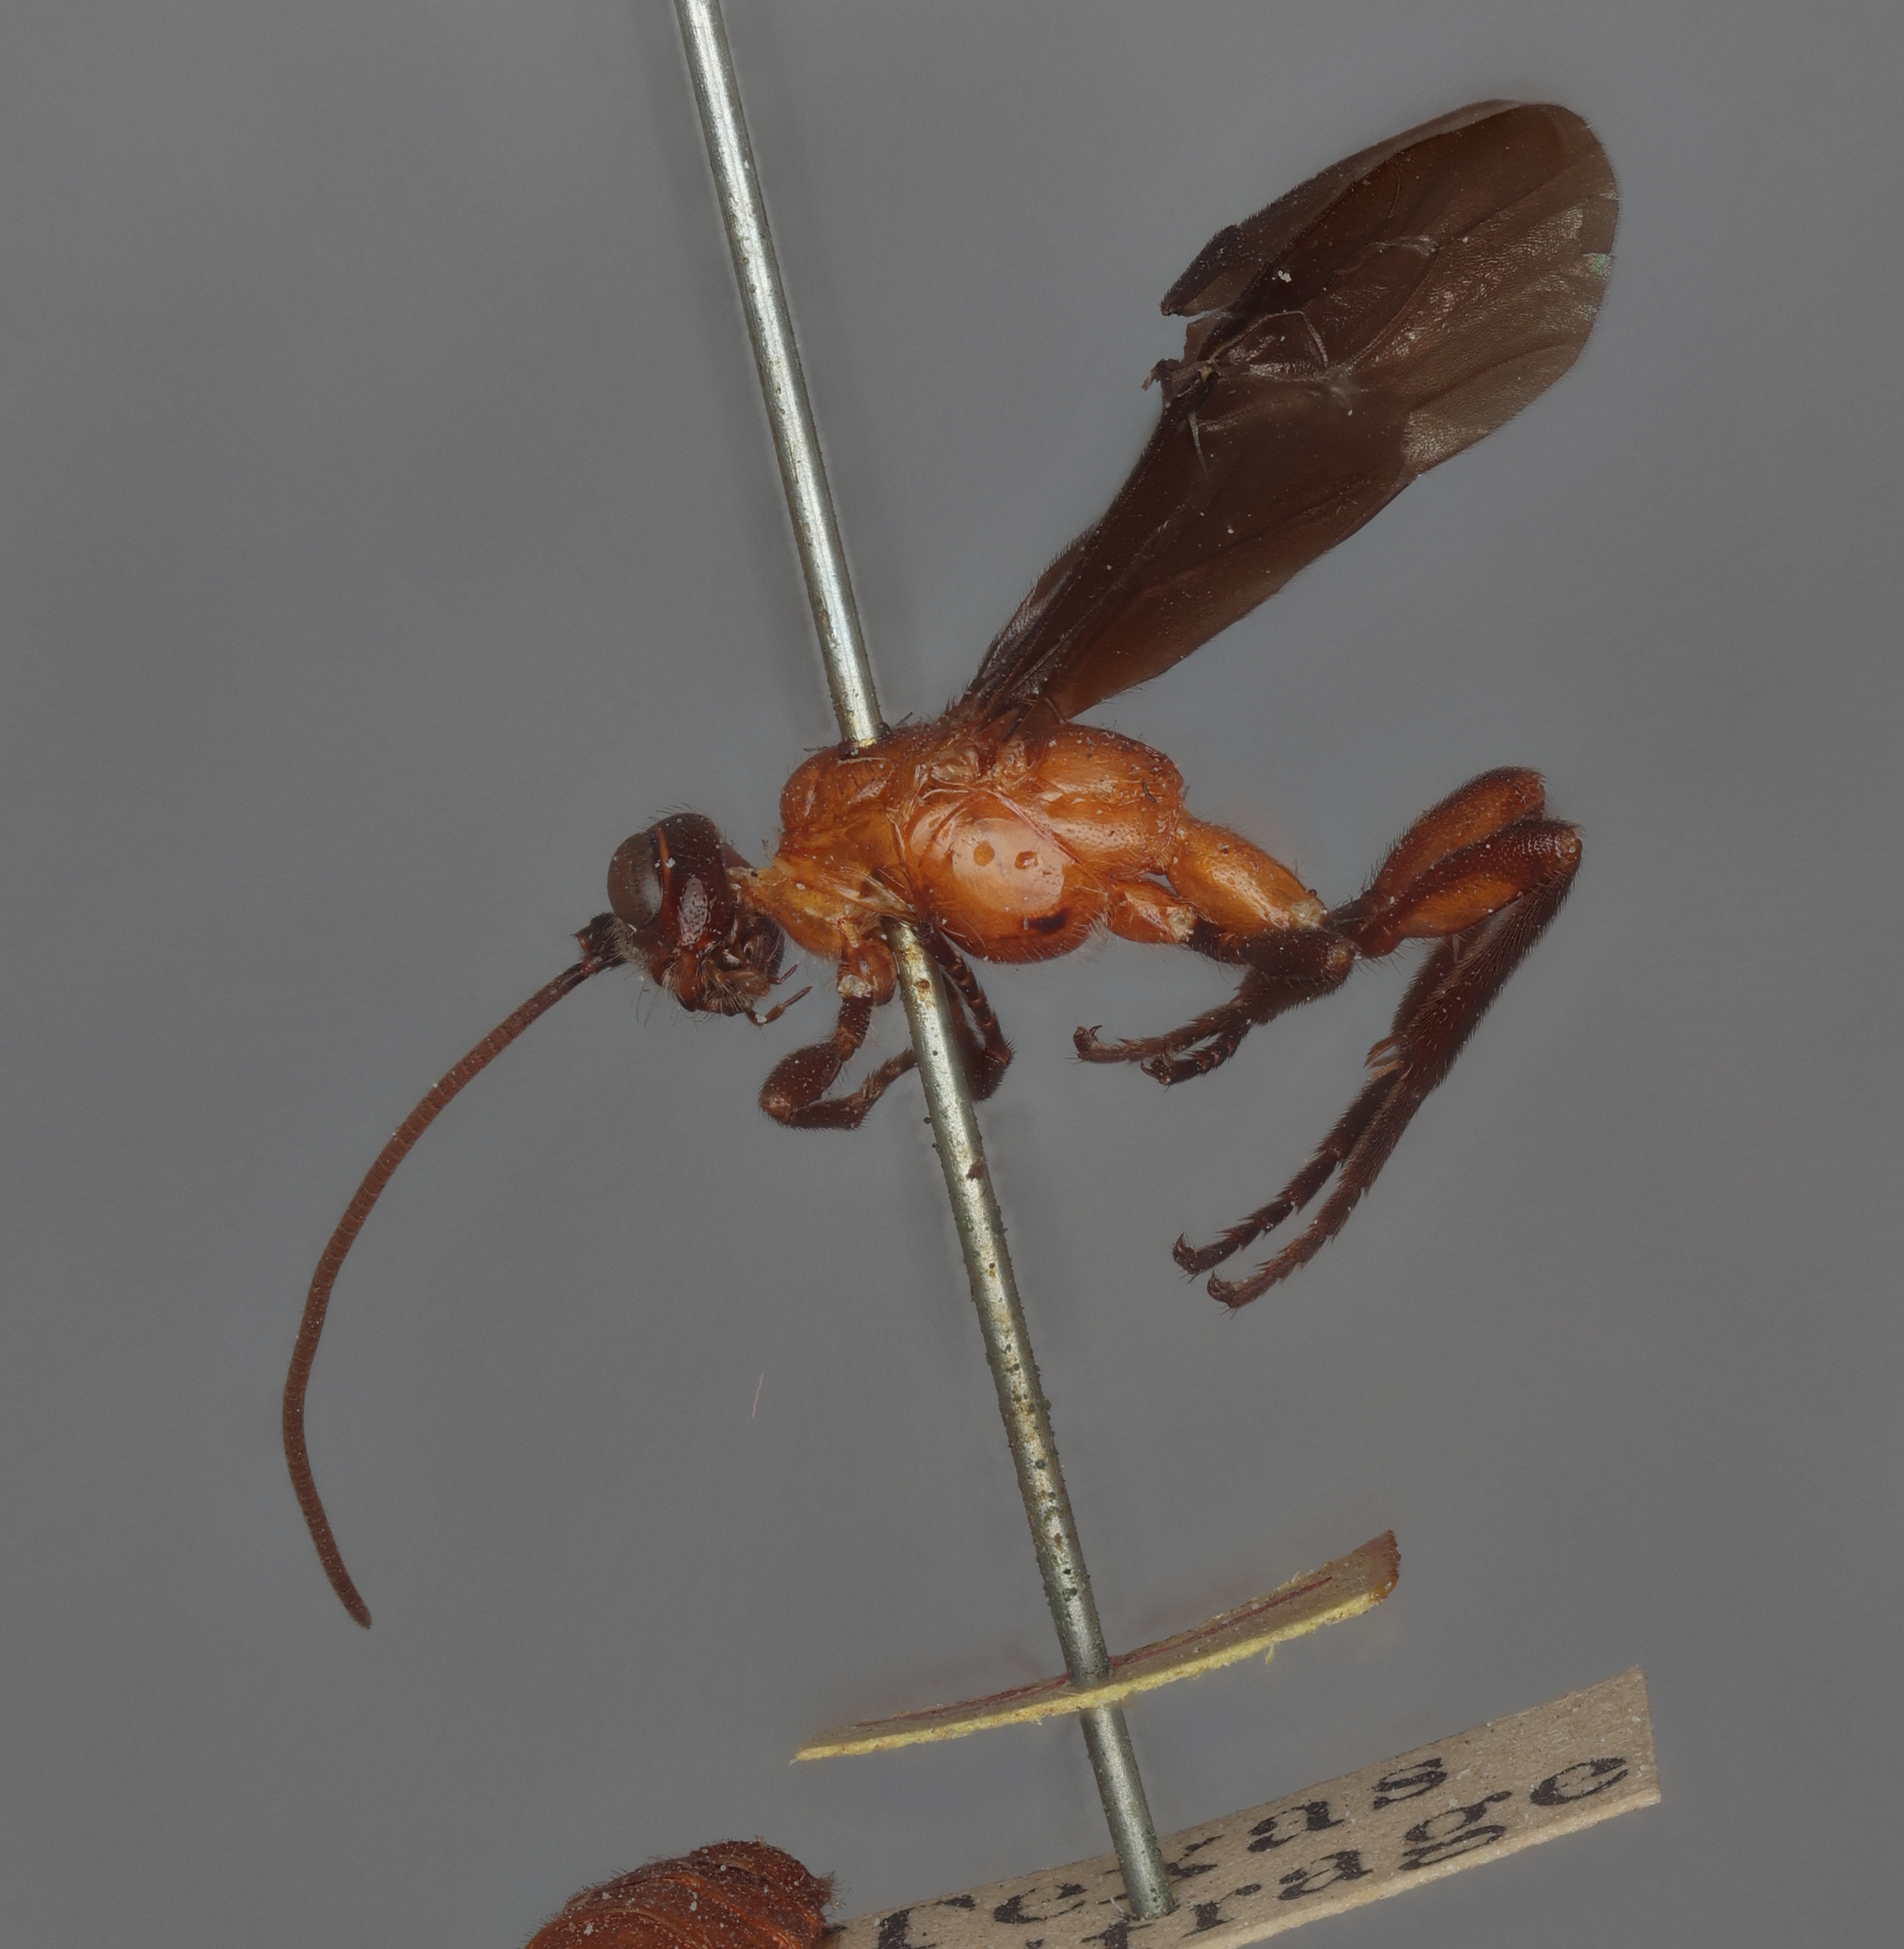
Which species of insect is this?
Bracon belfragei
